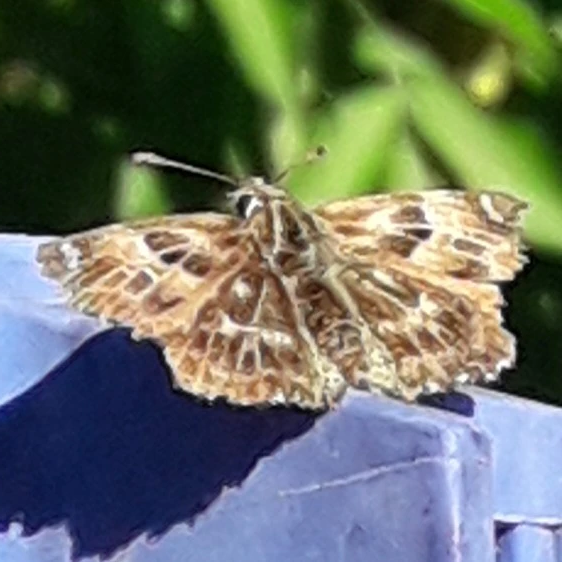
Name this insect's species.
Carcharodus alceae
